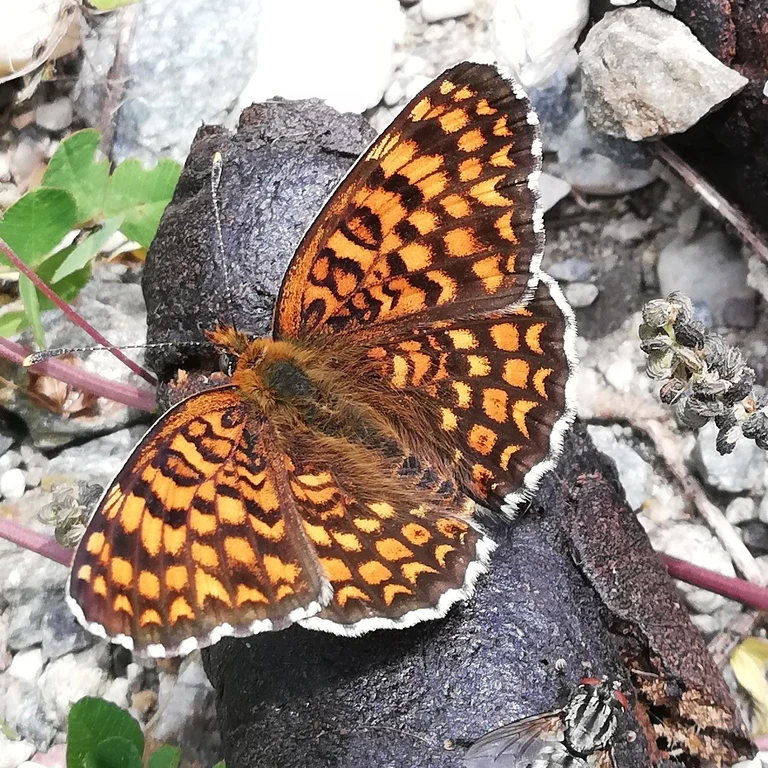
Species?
Melitaea phoebe
